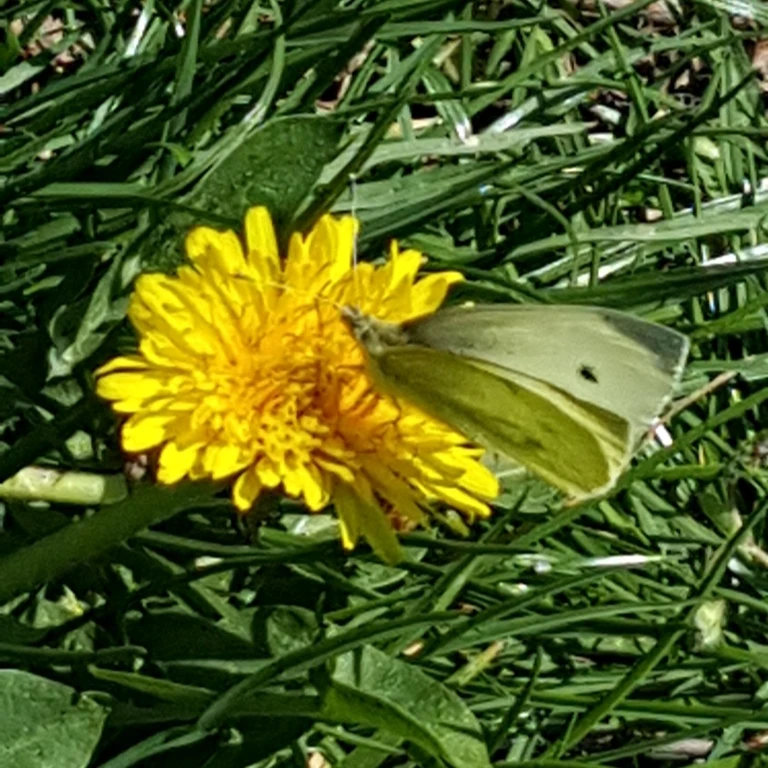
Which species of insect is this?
Pieris rapae
